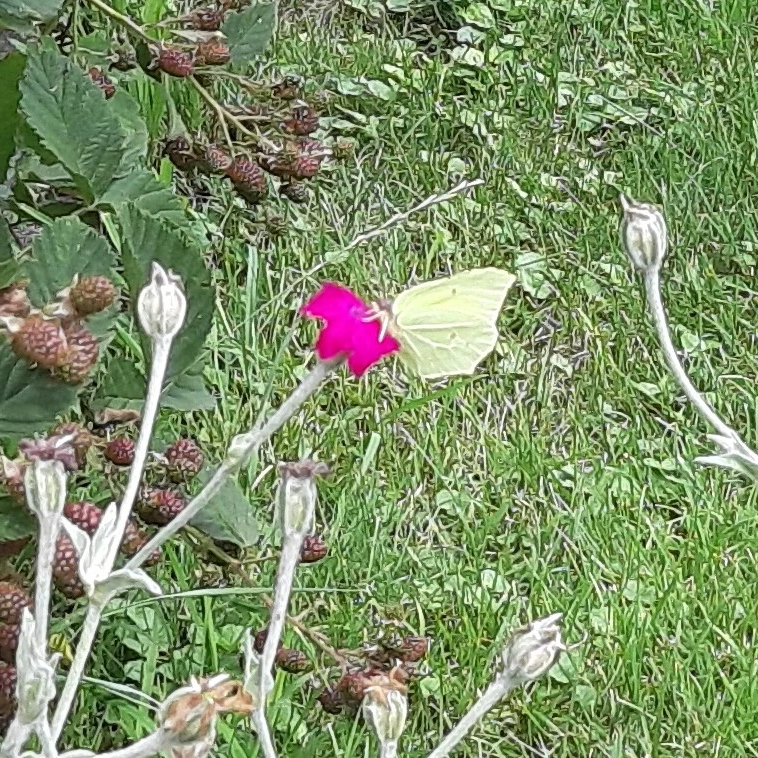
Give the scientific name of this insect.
Gonepteryx rhamni
